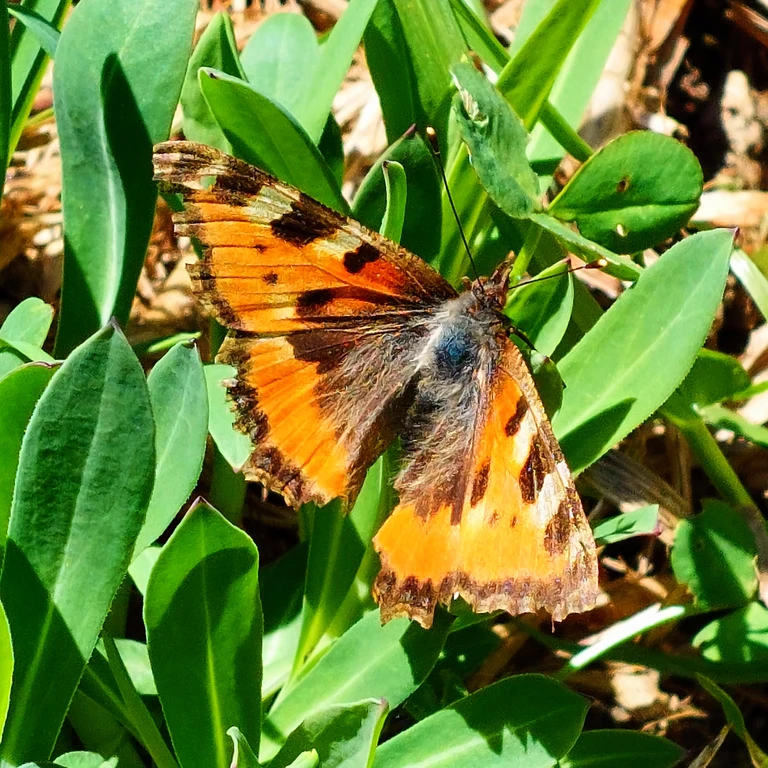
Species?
Aglais urticae
